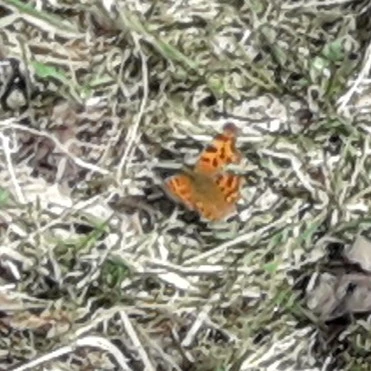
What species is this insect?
Polygonia c-album
